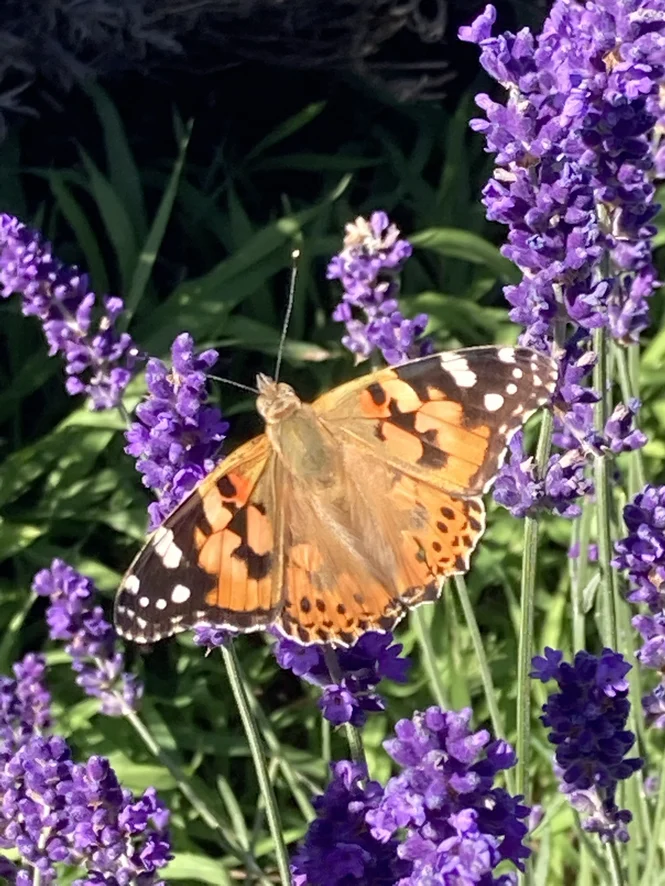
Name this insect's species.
Vanessa cardui
